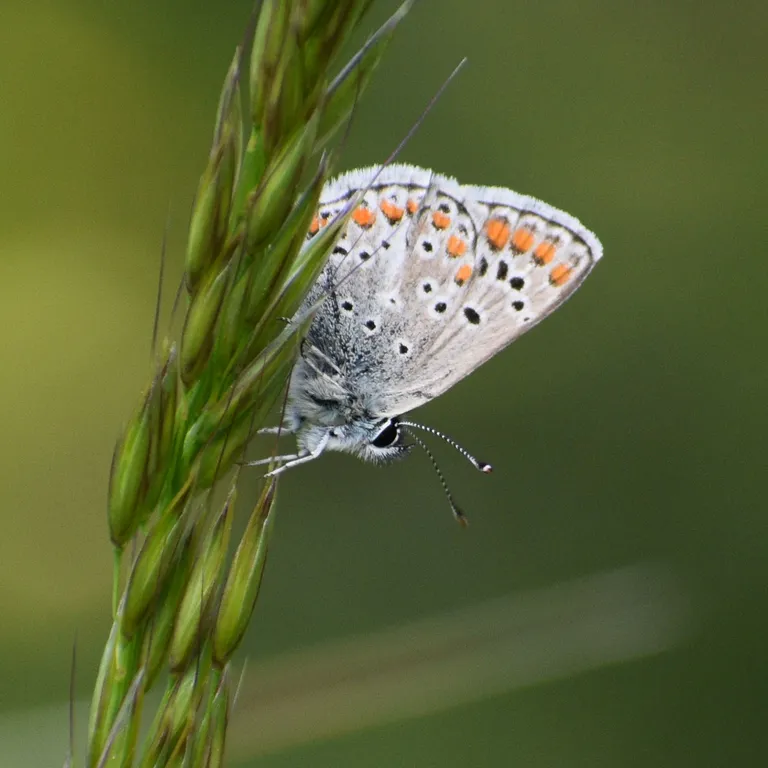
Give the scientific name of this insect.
Aricia agestis/artaxerxes
